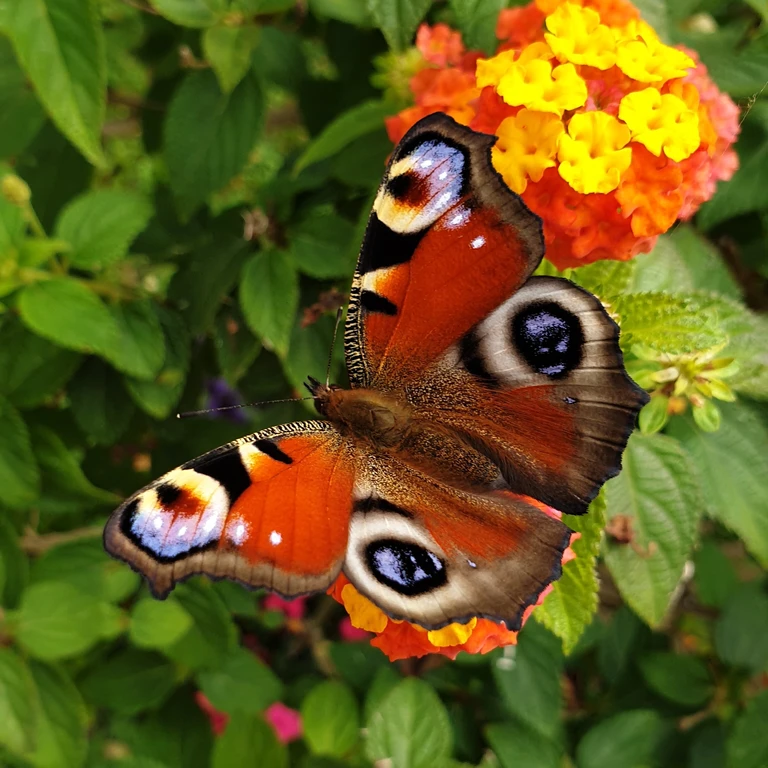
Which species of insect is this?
Aglais io
